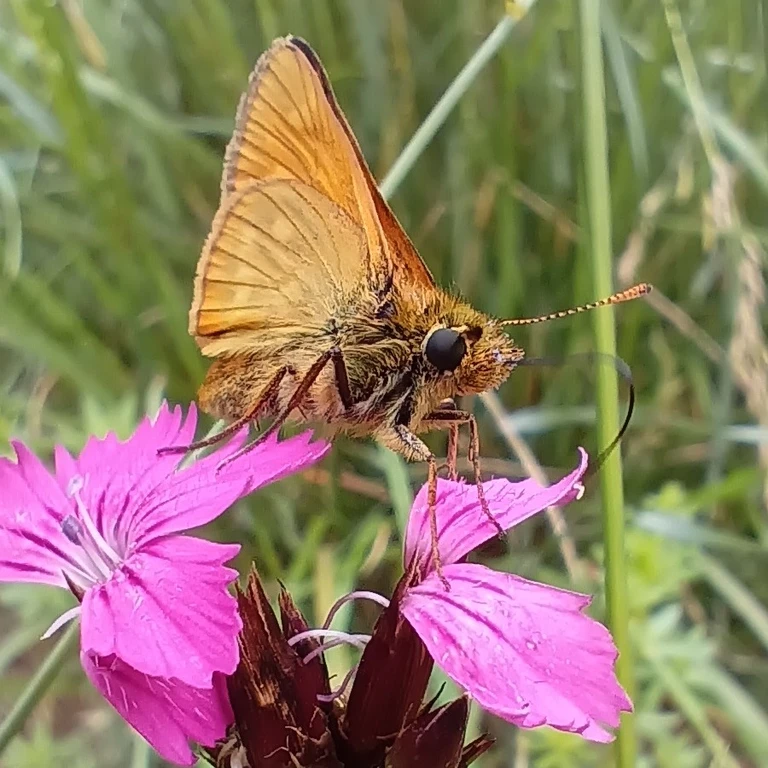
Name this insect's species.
Ochlodes sylvanus (also Ochlodes venata)
